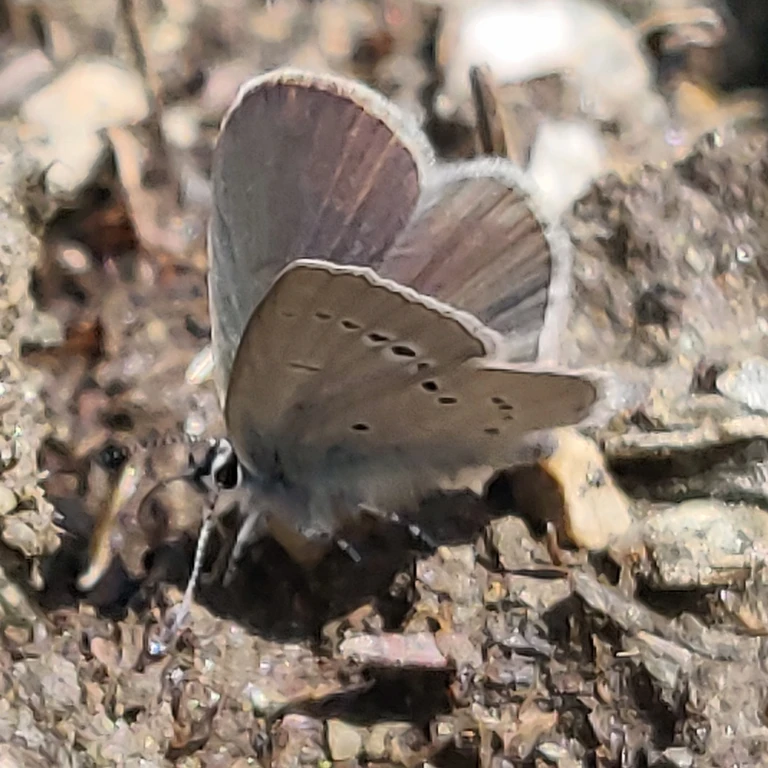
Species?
Cupido minimus
